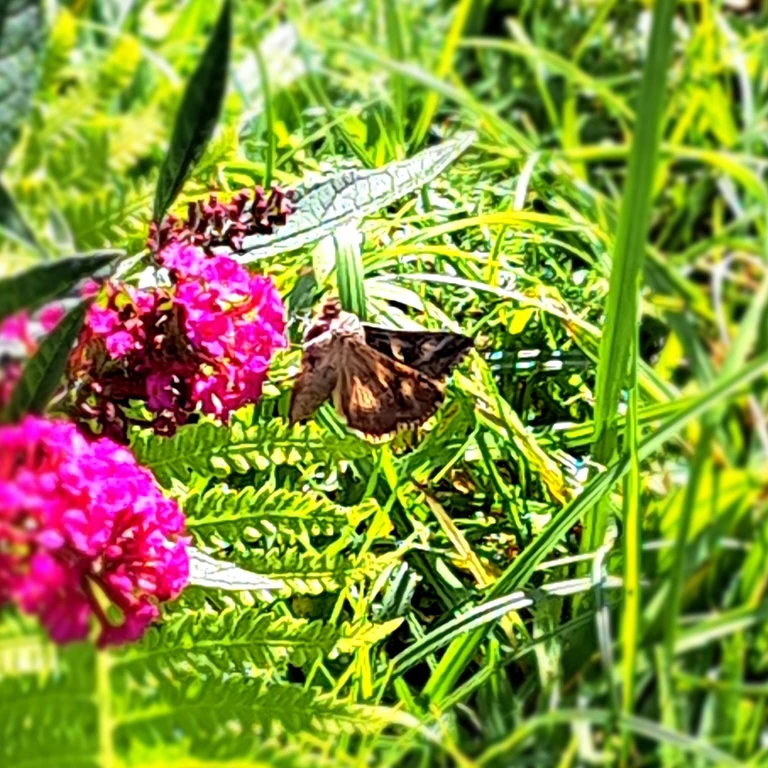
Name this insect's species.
Autographa gamma
